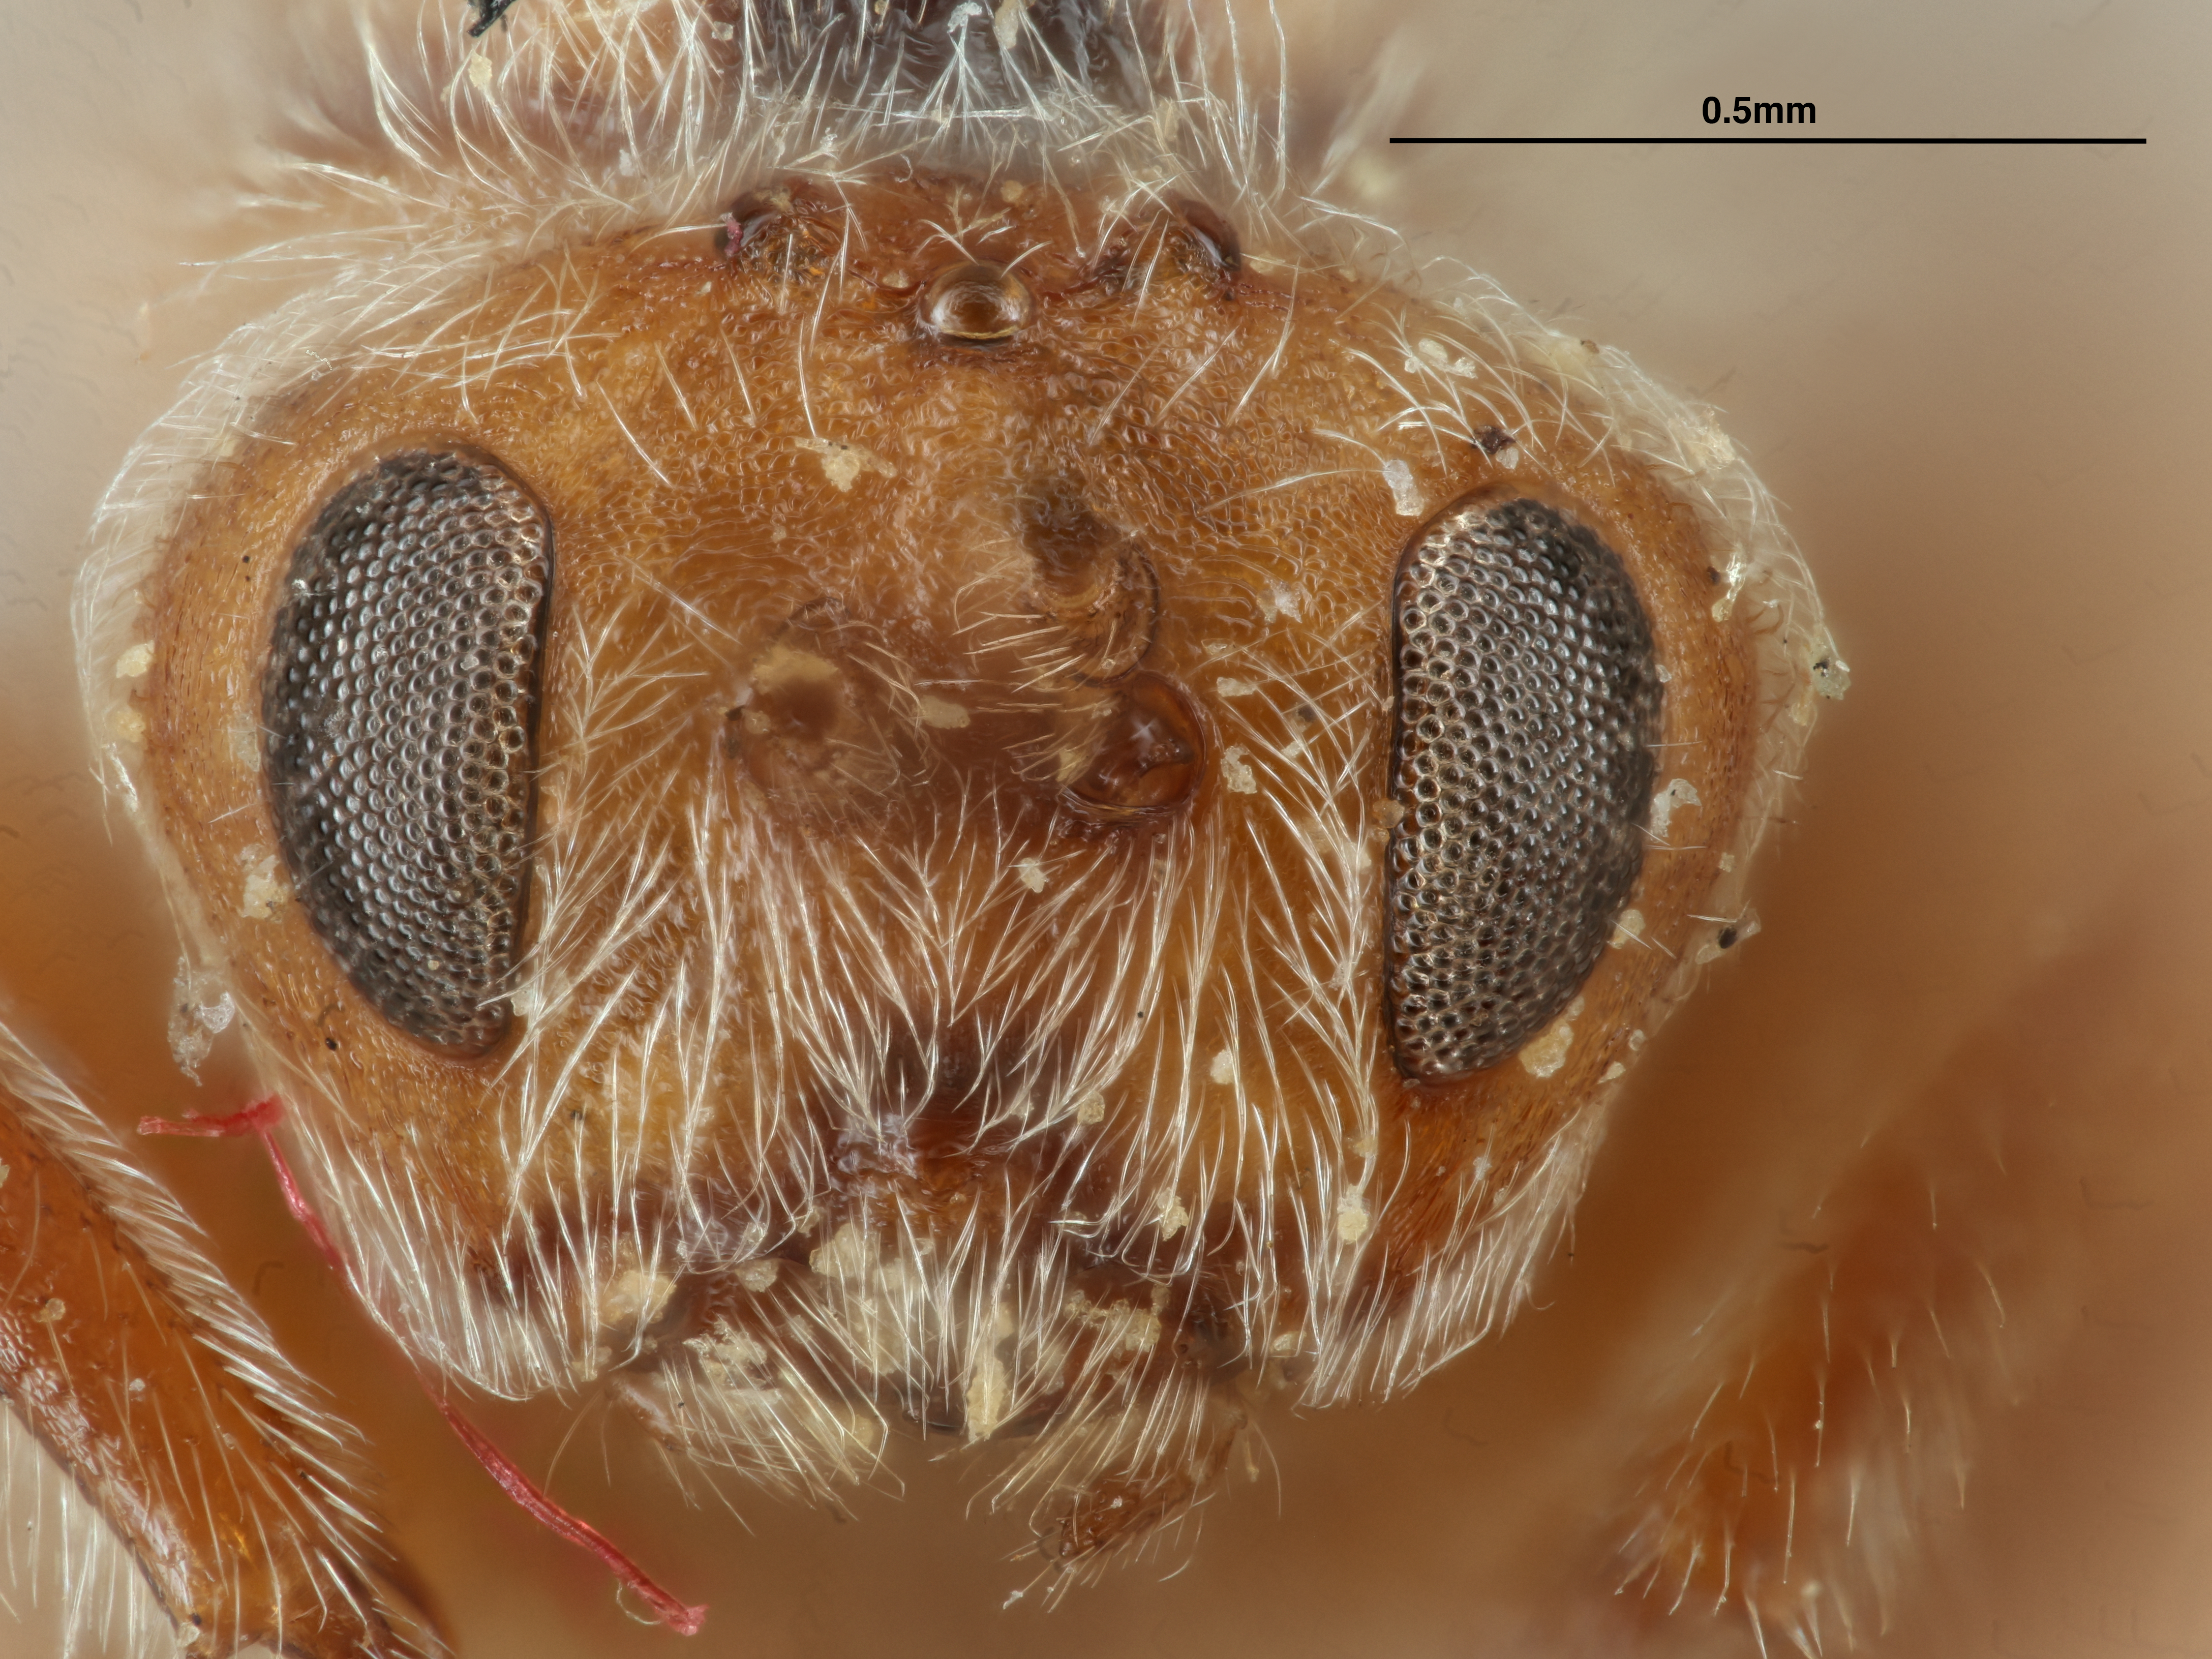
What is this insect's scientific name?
Disholcaspis prehensa
